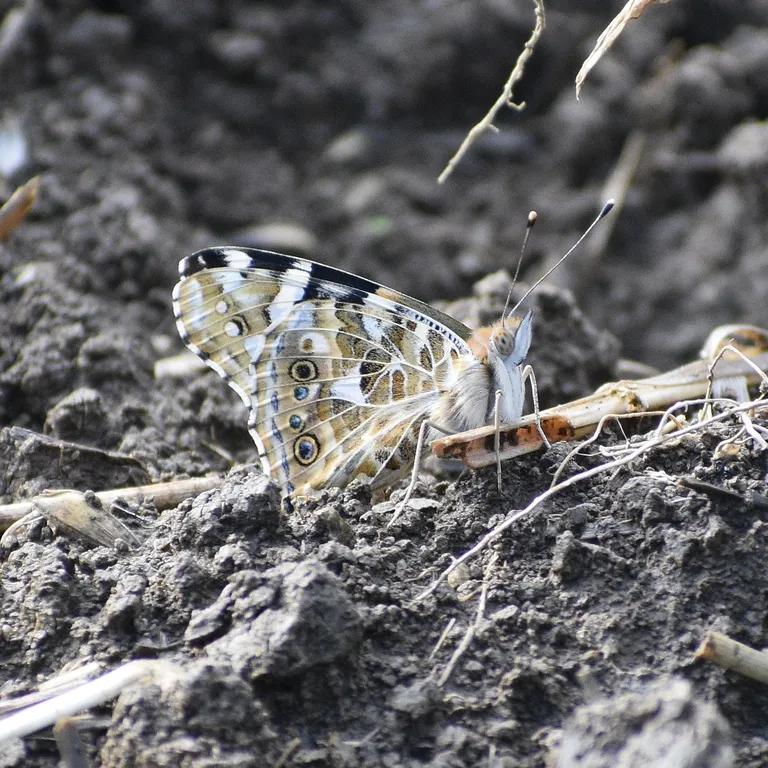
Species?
Vanessa cardui
